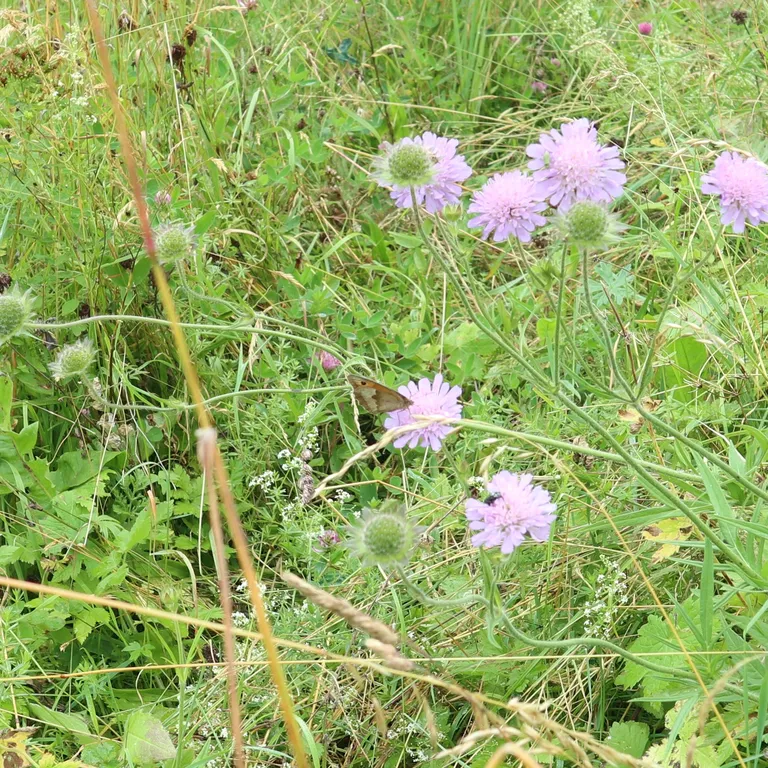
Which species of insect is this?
Maniola jurtina
